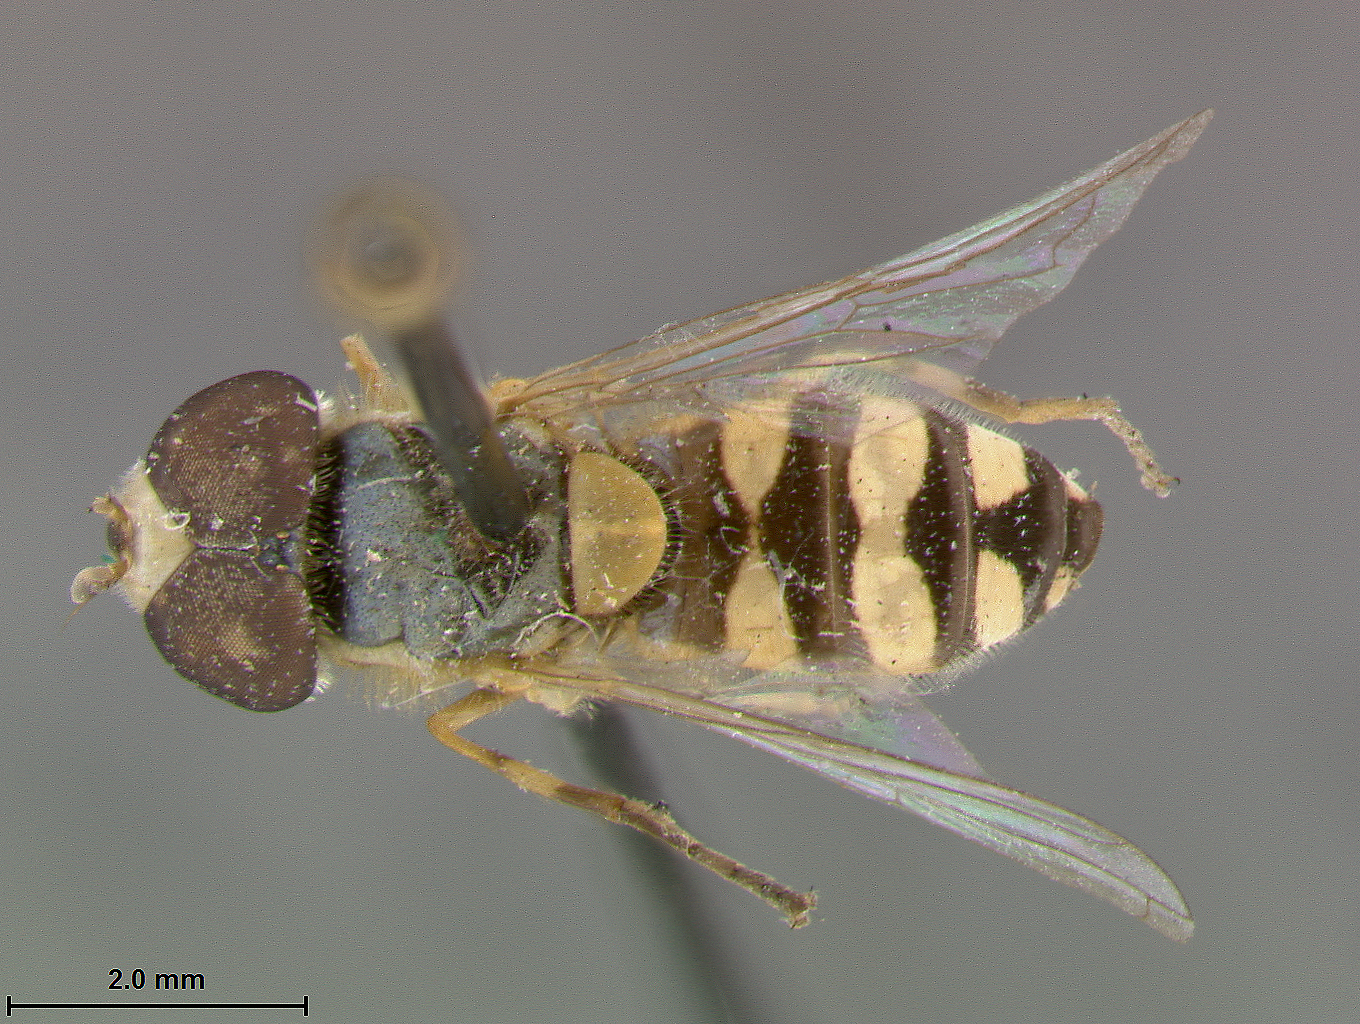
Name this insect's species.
Allograpta pulchra
